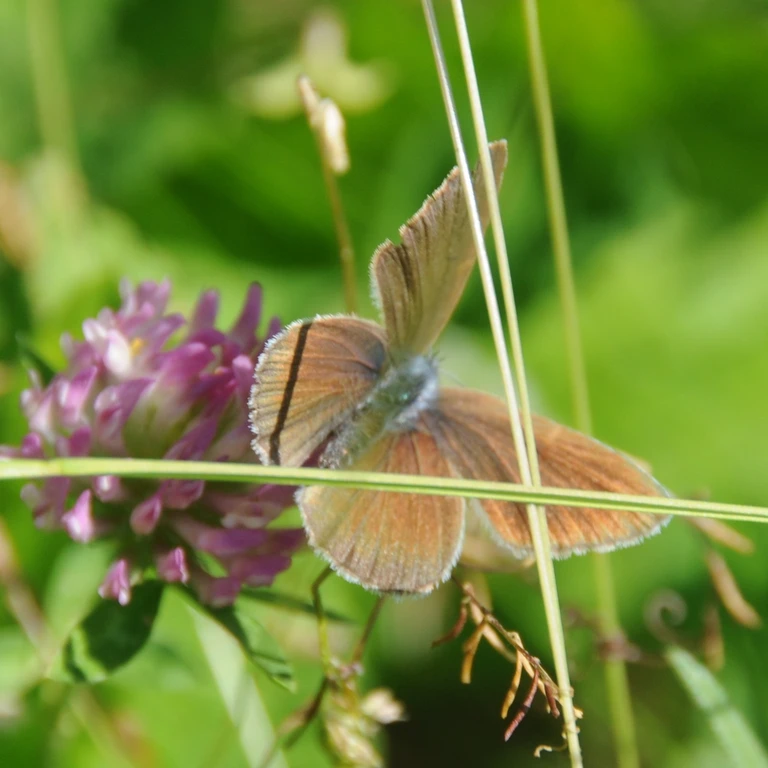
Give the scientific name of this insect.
Cyaniris semiargus
